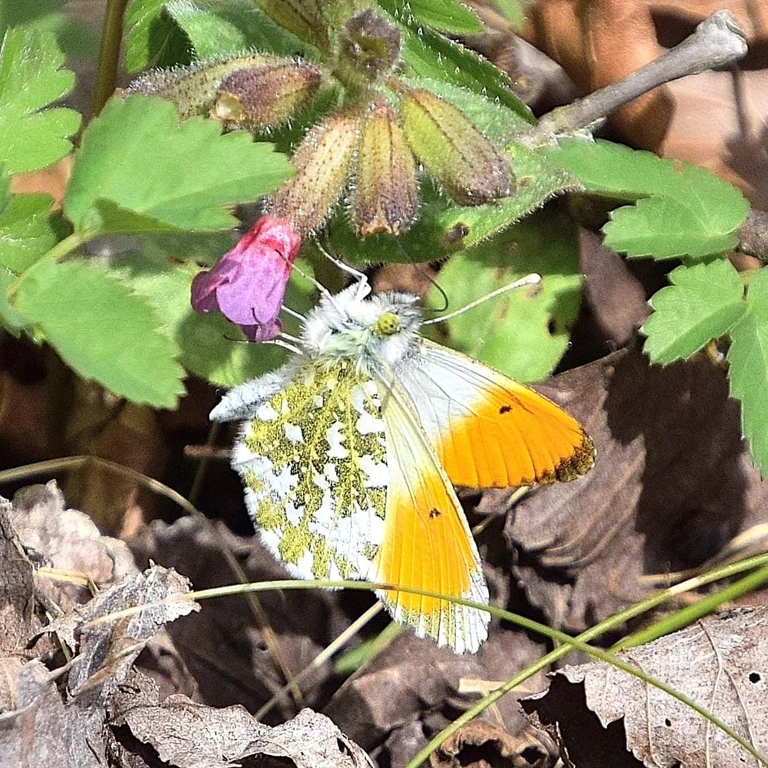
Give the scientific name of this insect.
Anthocharis cardamines
